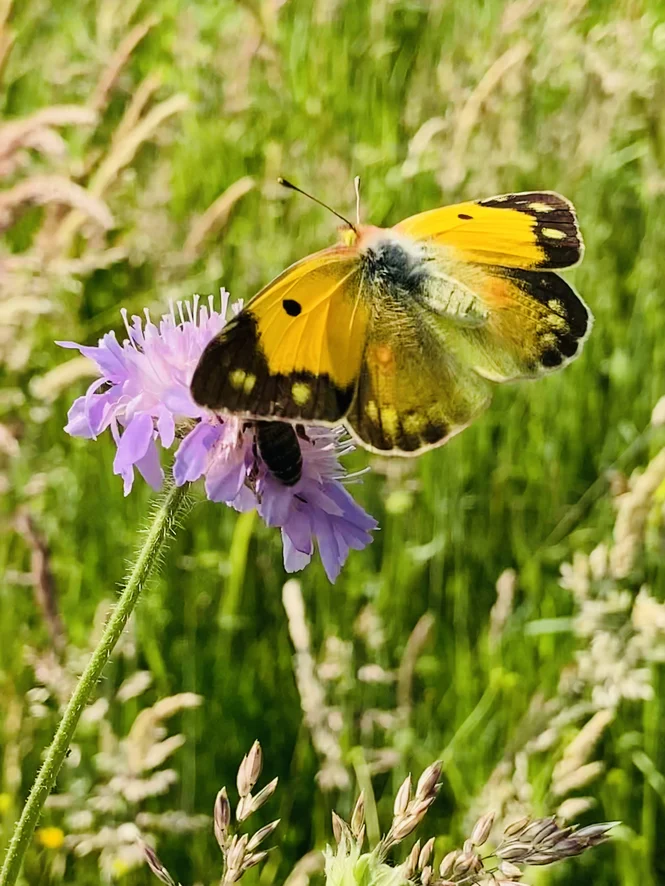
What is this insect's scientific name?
Colias croceus
